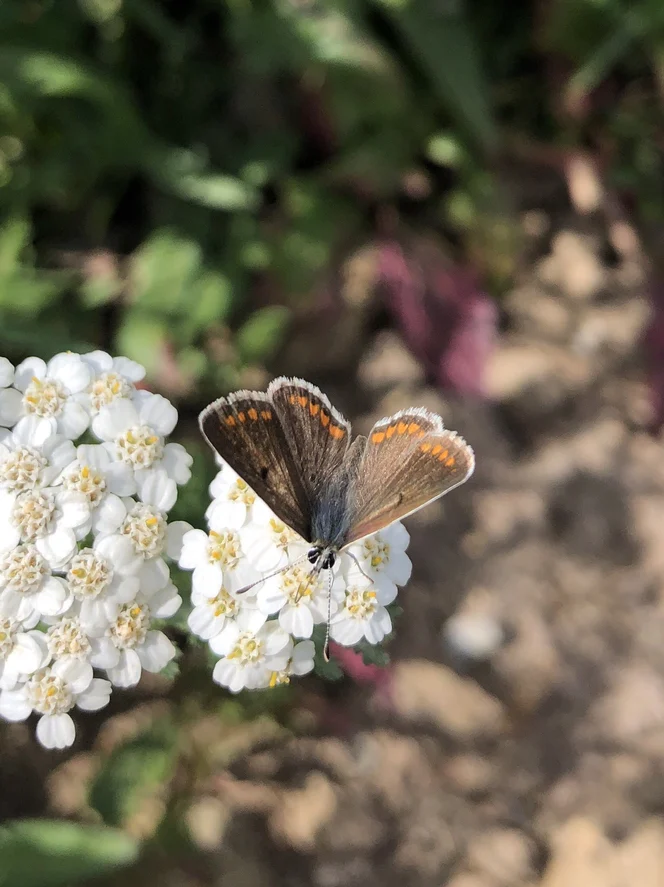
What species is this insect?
Aricia agestis/artaxerxes
